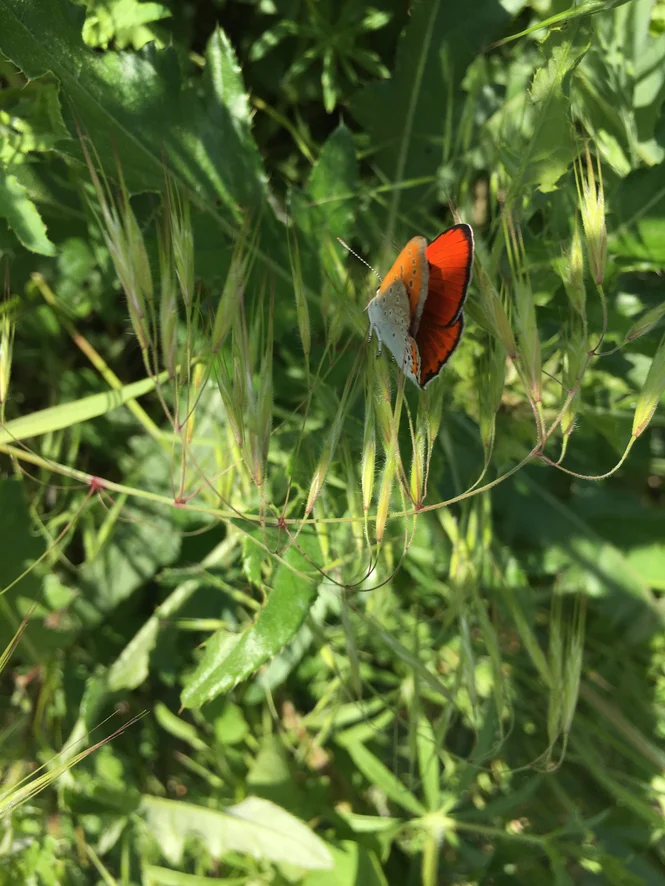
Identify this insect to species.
Lycaena dispar
